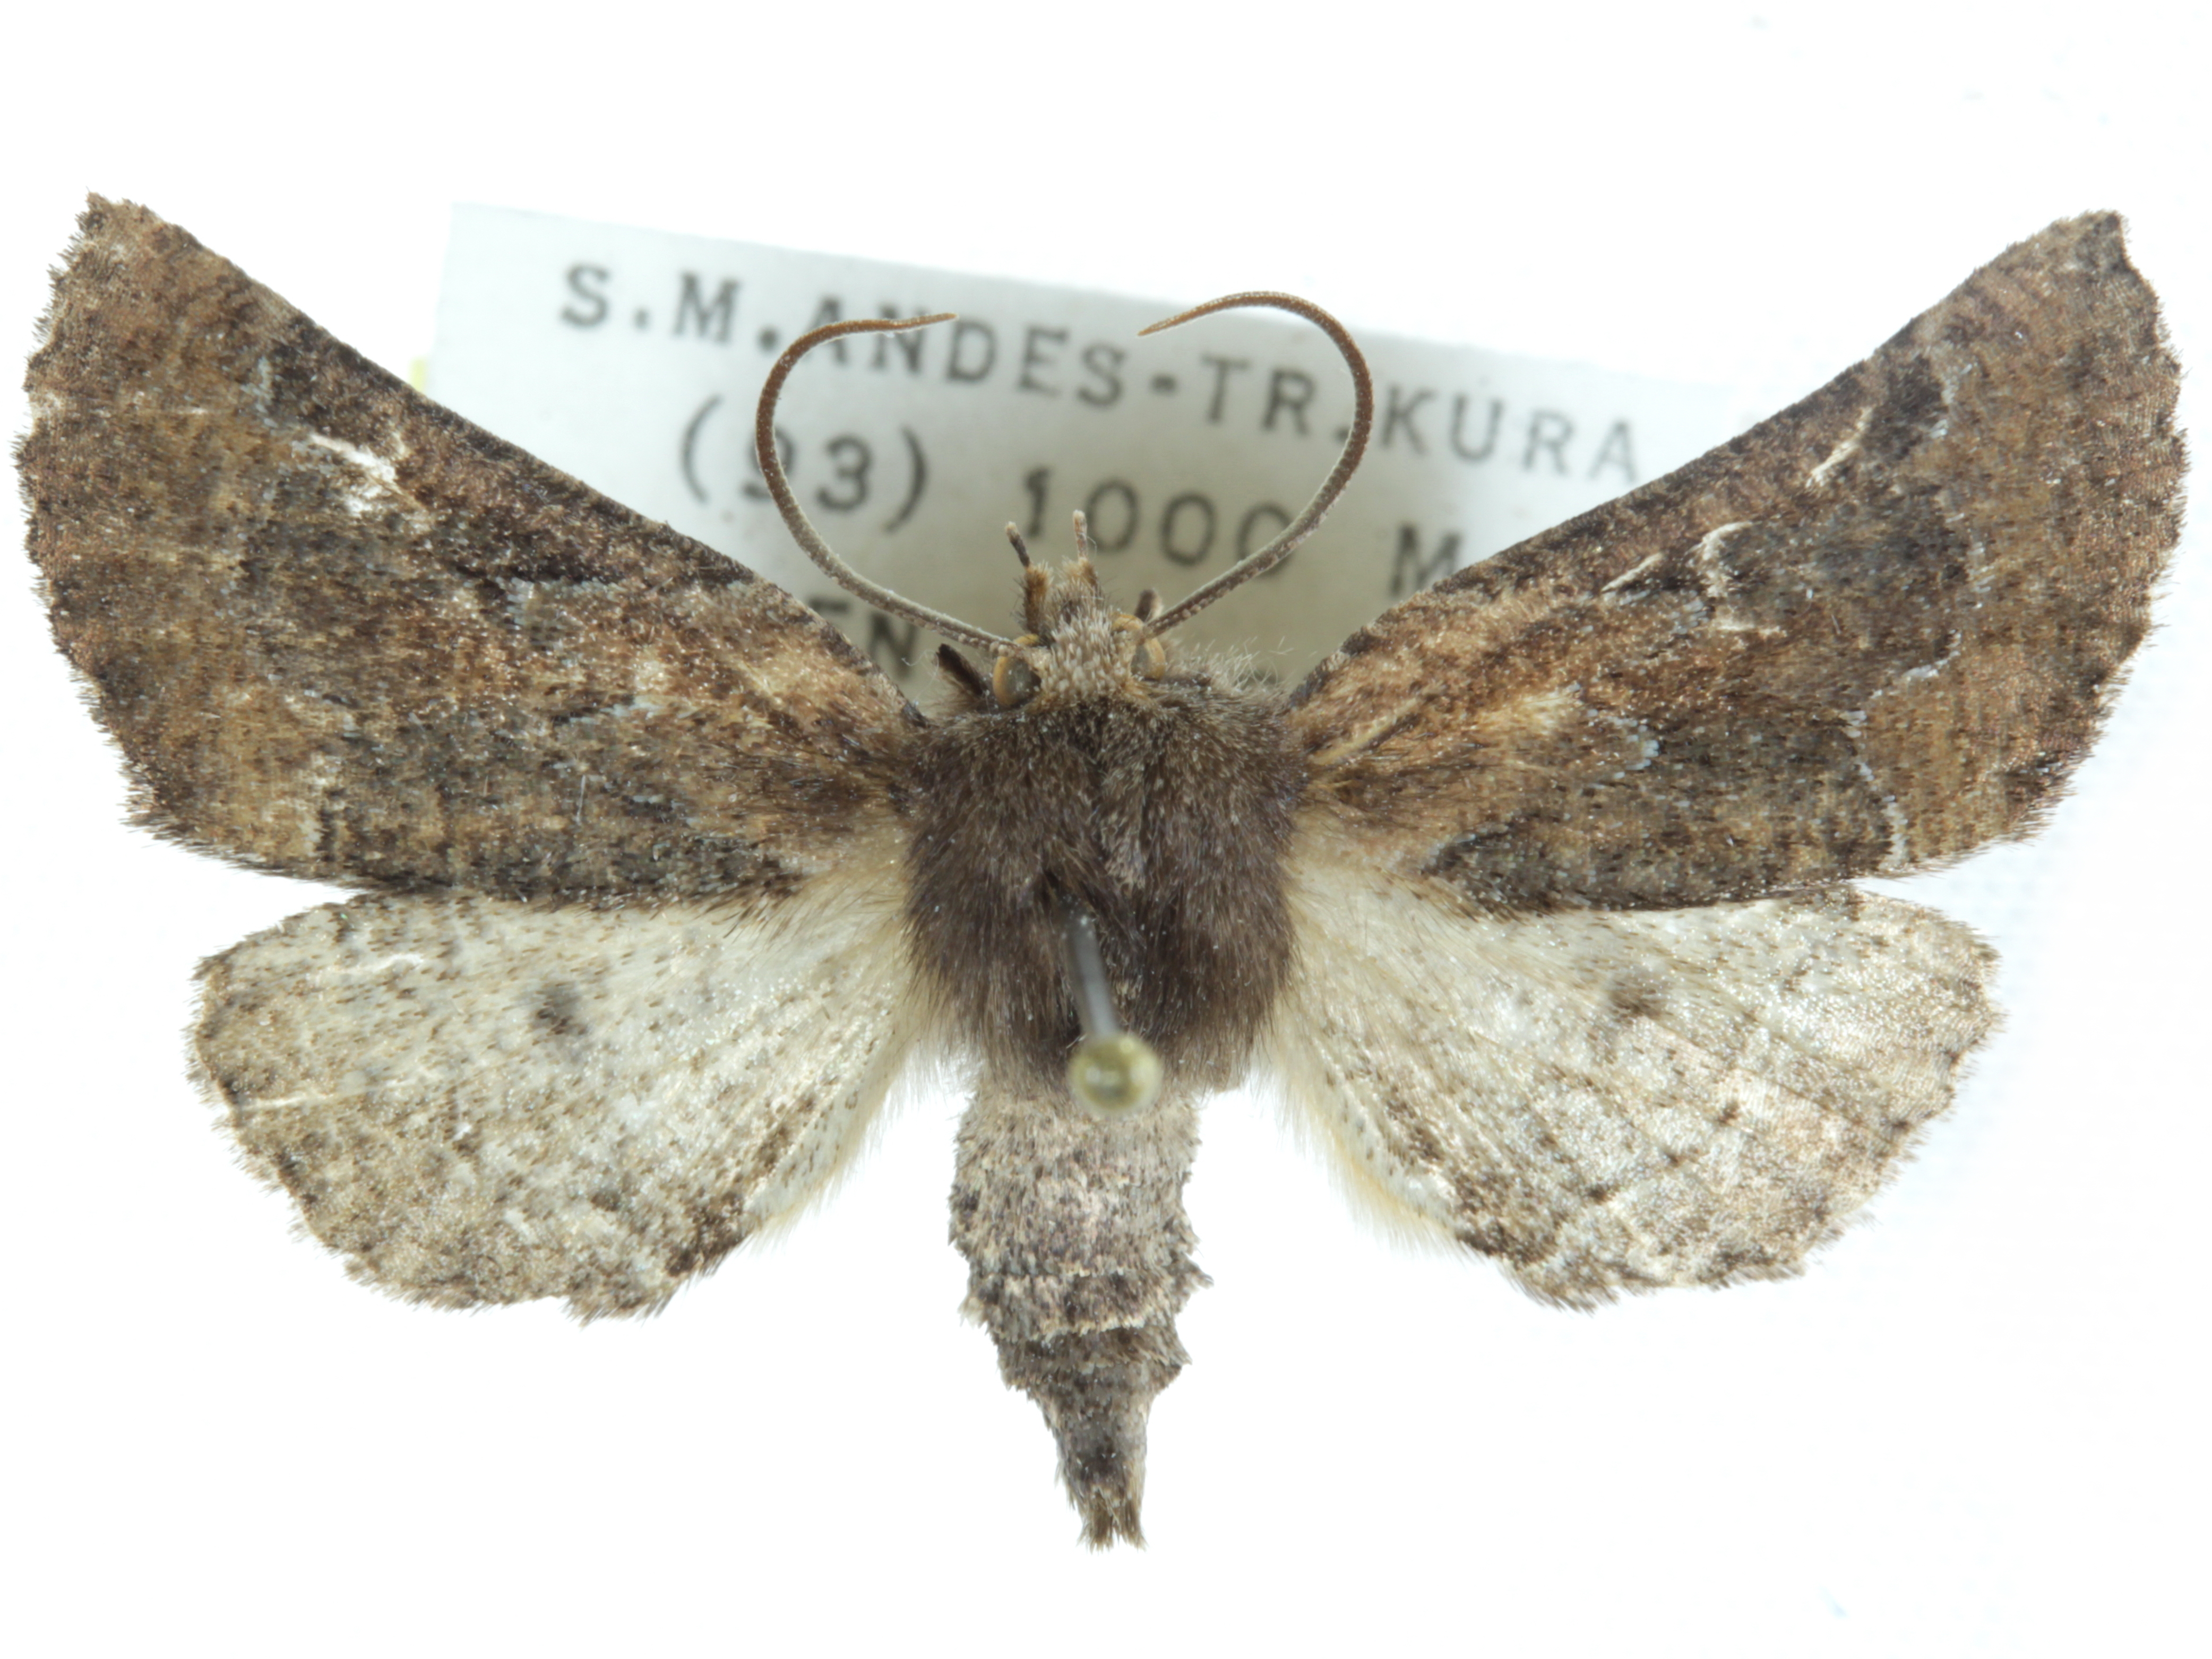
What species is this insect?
Poya variata
